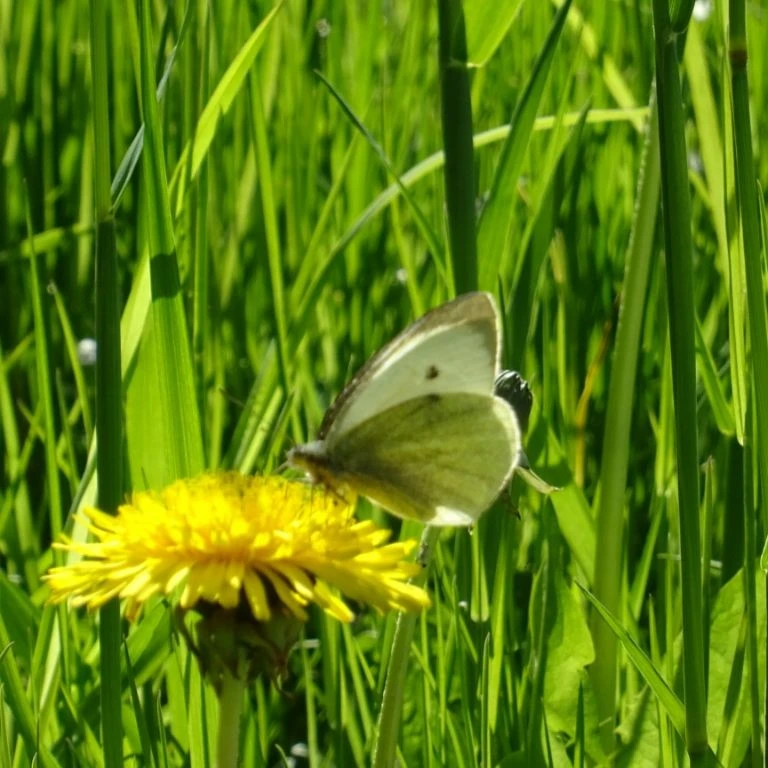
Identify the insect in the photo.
Pieris brassicae
